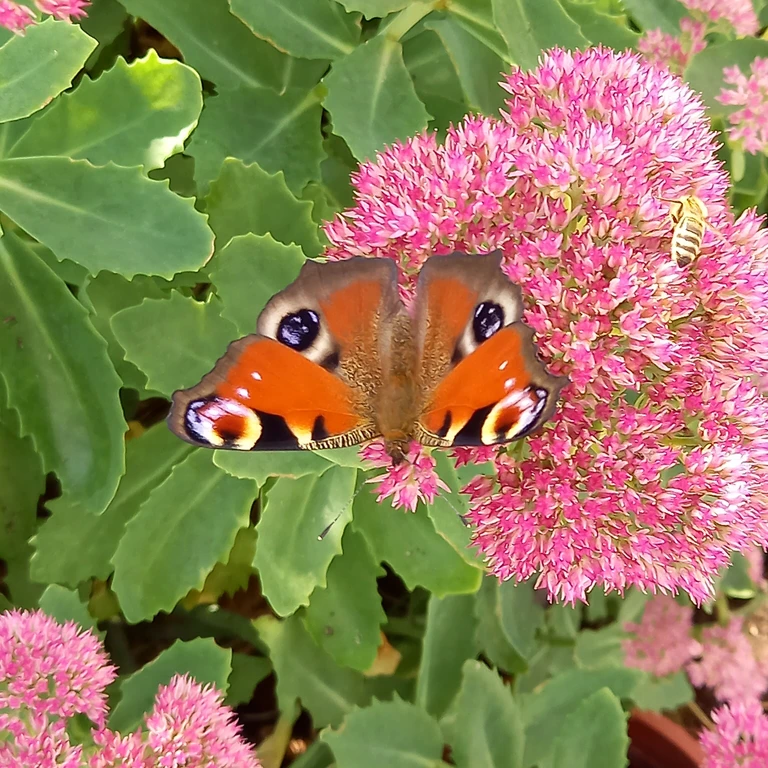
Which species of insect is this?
Aglais io
